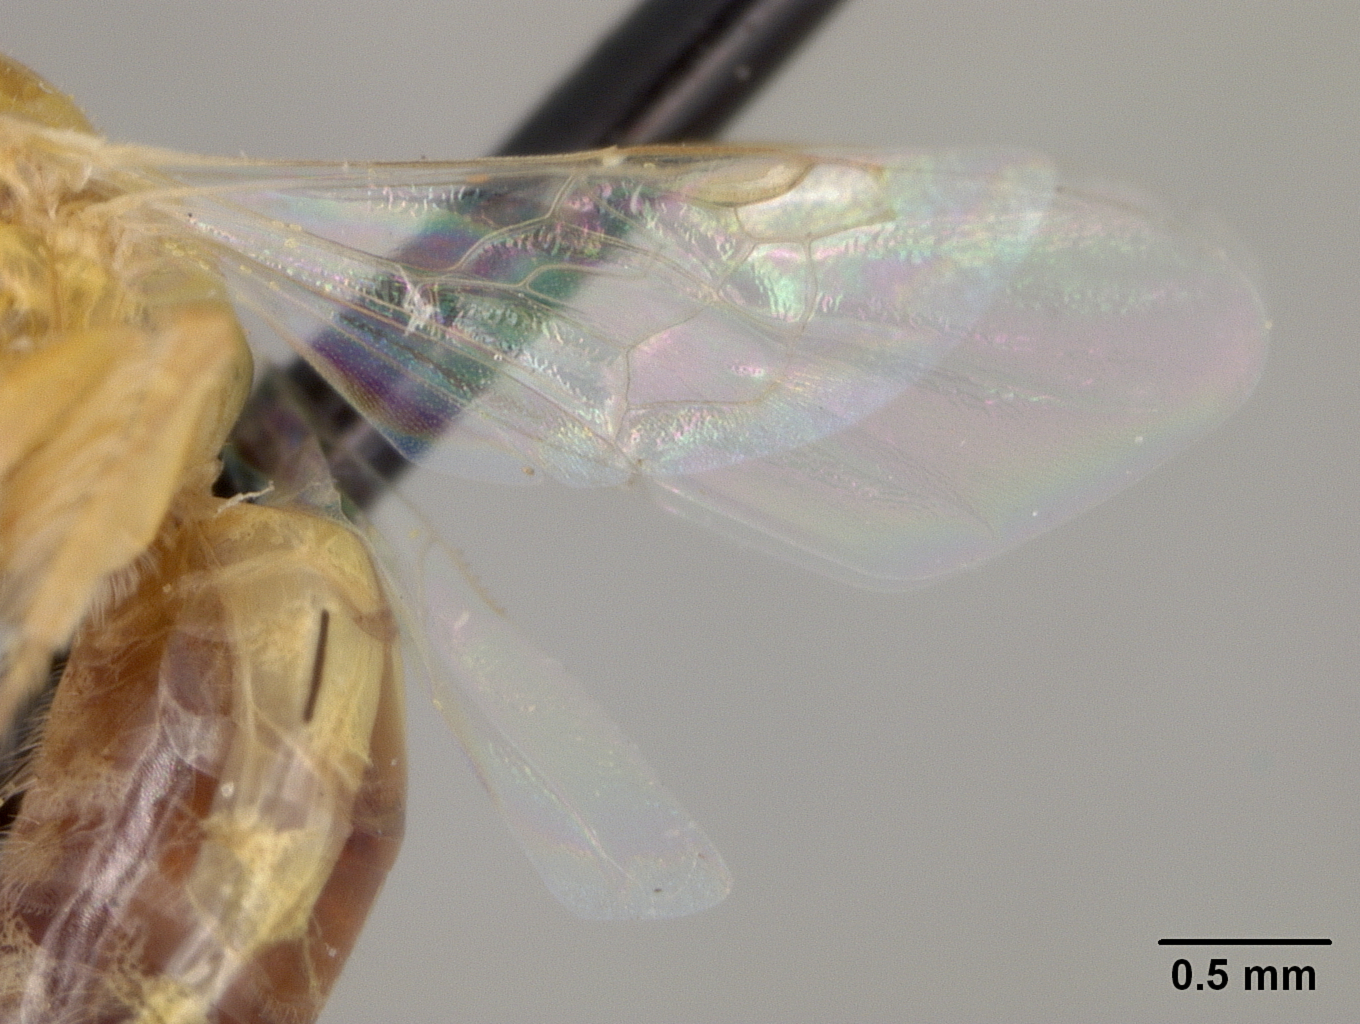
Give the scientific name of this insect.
Perdita multiflorae
